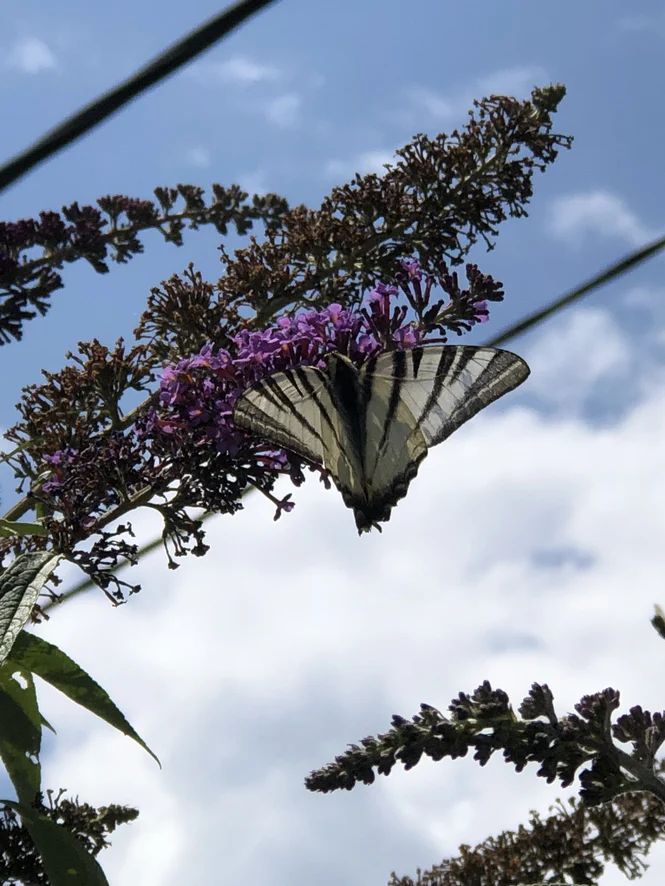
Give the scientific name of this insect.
Iphiclides podalirius
